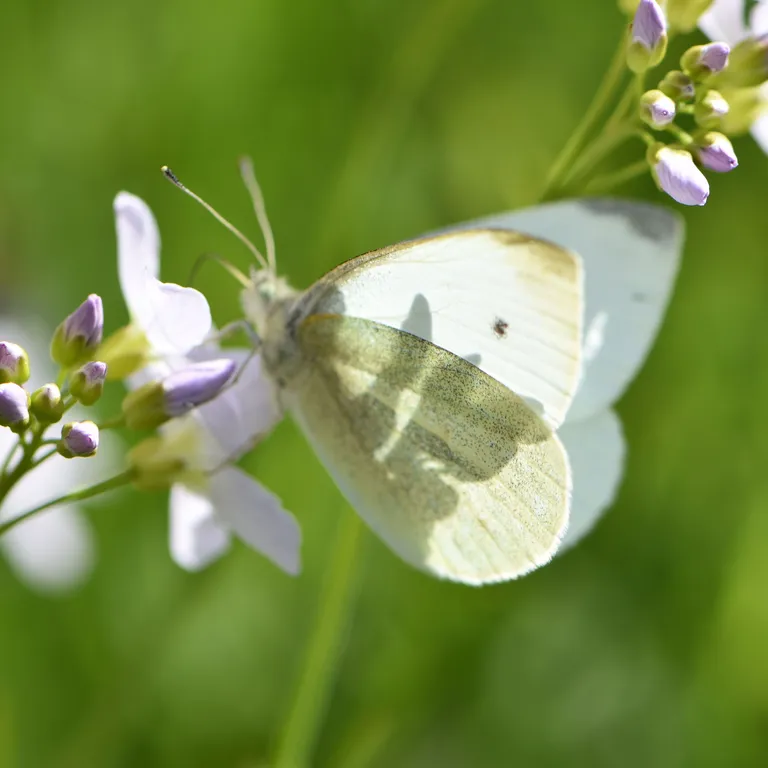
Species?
Pieris rapae
